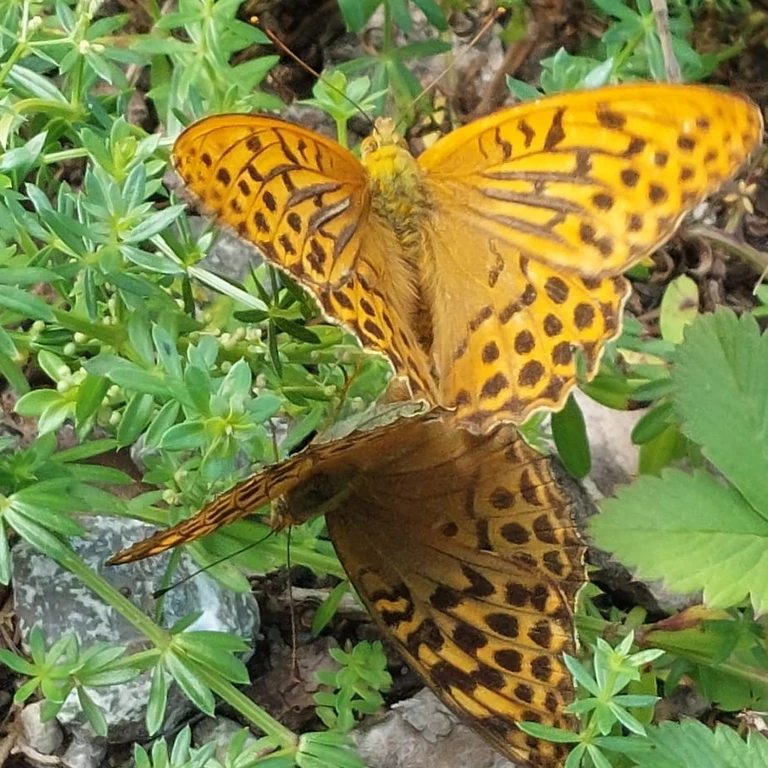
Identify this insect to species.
Argynnis paphia
